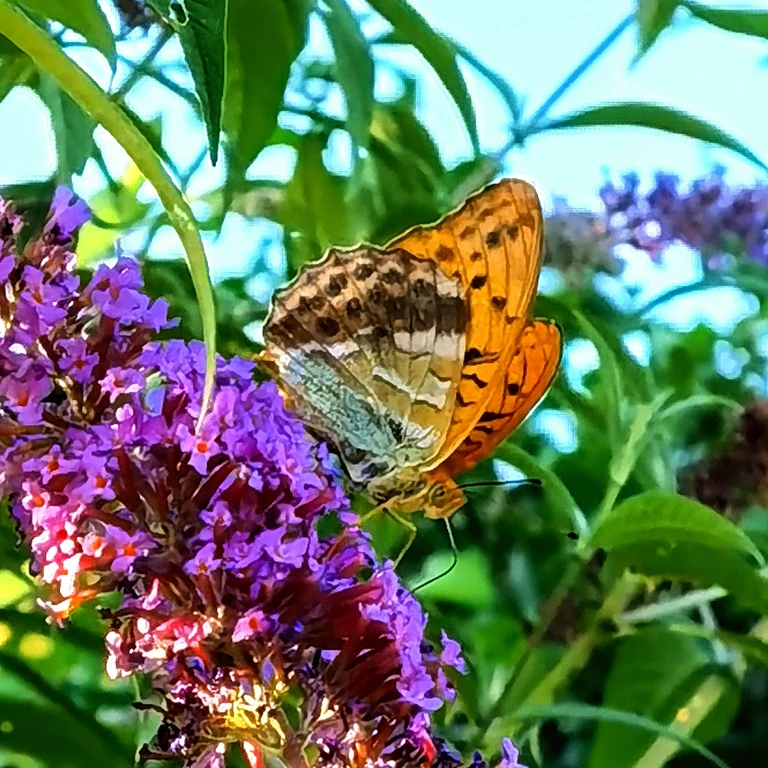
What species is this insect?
Argynnis paphia
